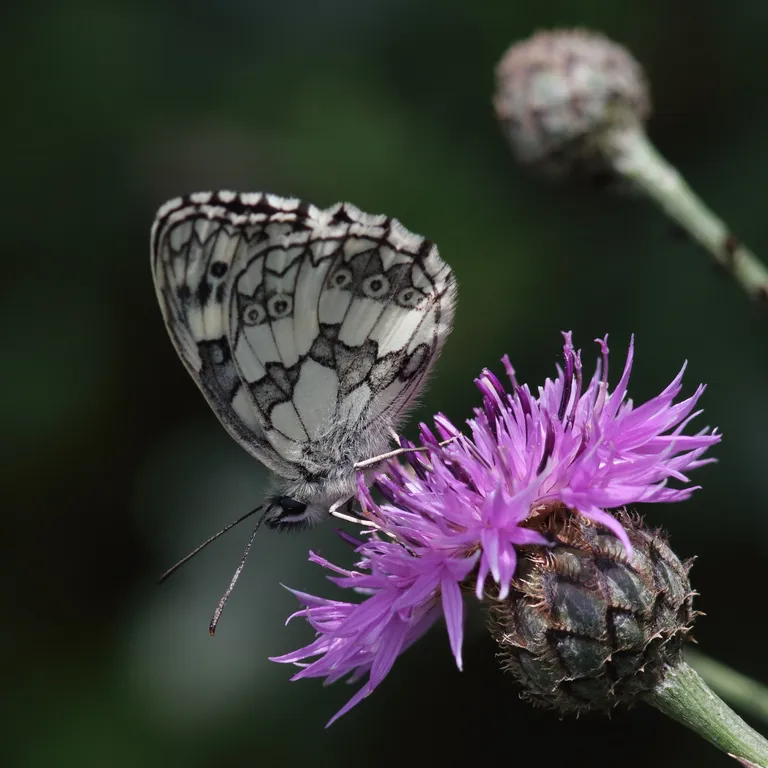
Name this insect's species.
Melanargia galathea
